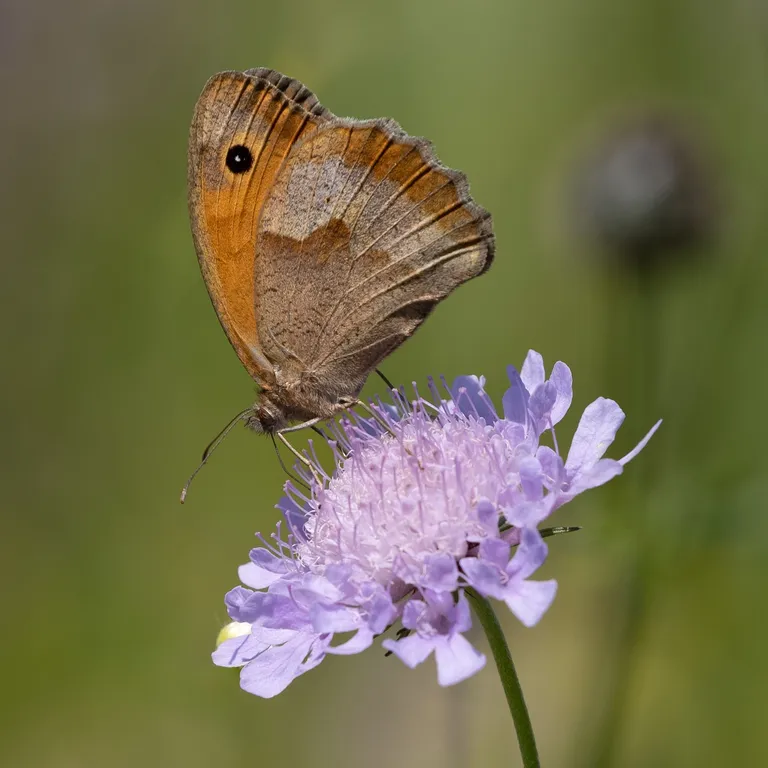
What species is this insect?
Maniola jurtina
